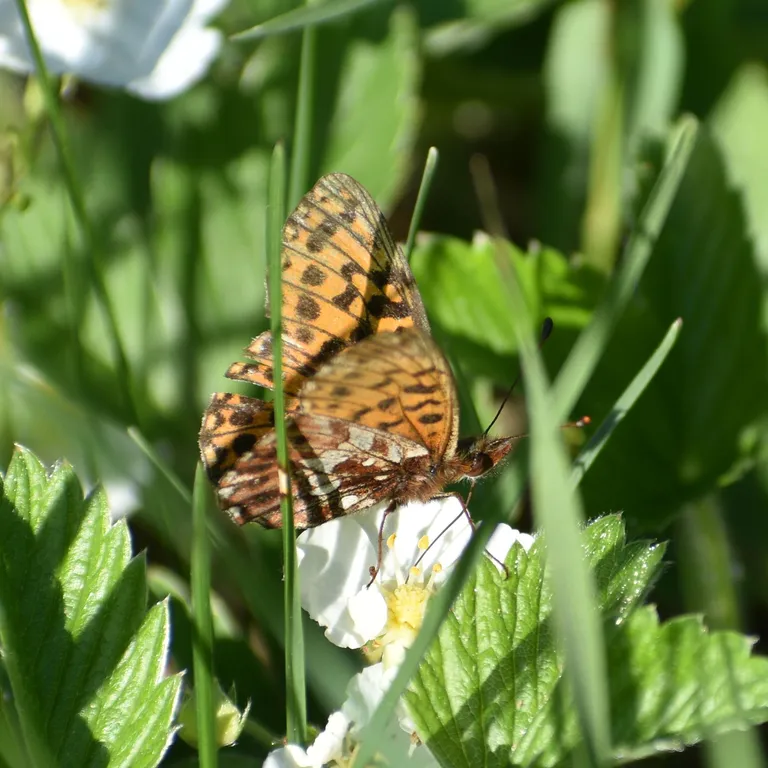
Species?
Boloria dia
